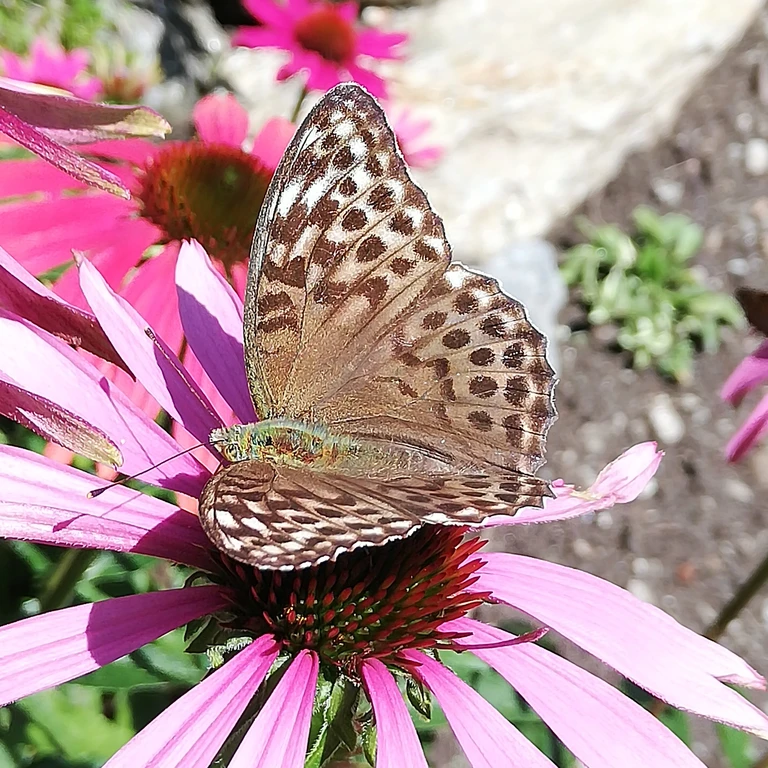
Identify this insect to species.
Argynnis paphia
